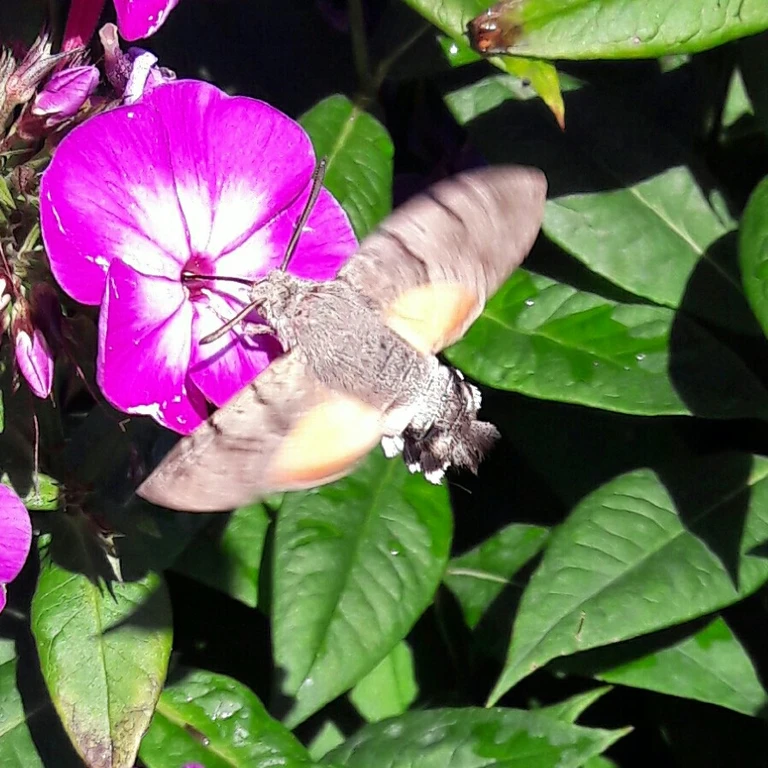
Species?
Macroglossum stellatarum
